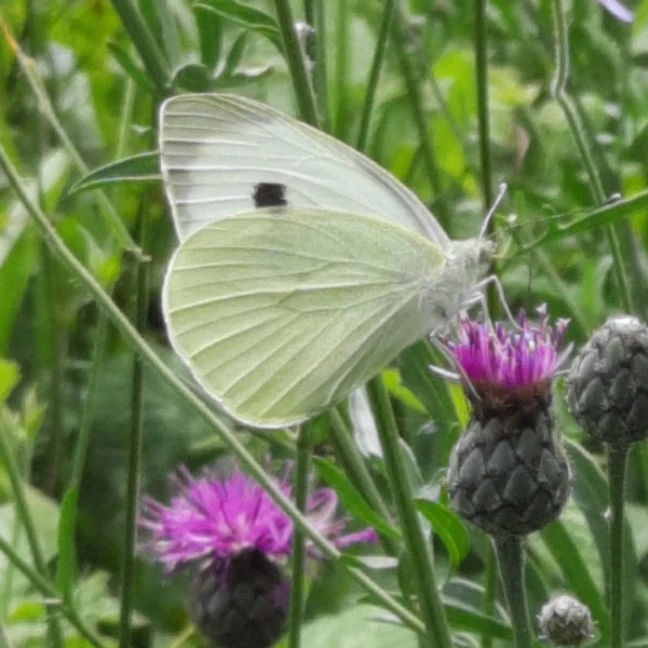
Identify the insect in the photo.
Pieris brassicae
